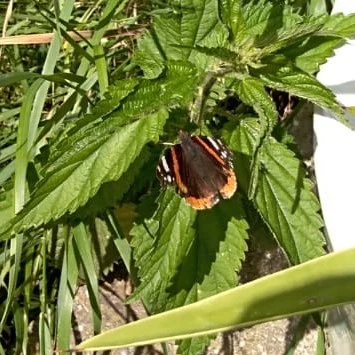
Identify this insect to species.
Vanessa atalanta
